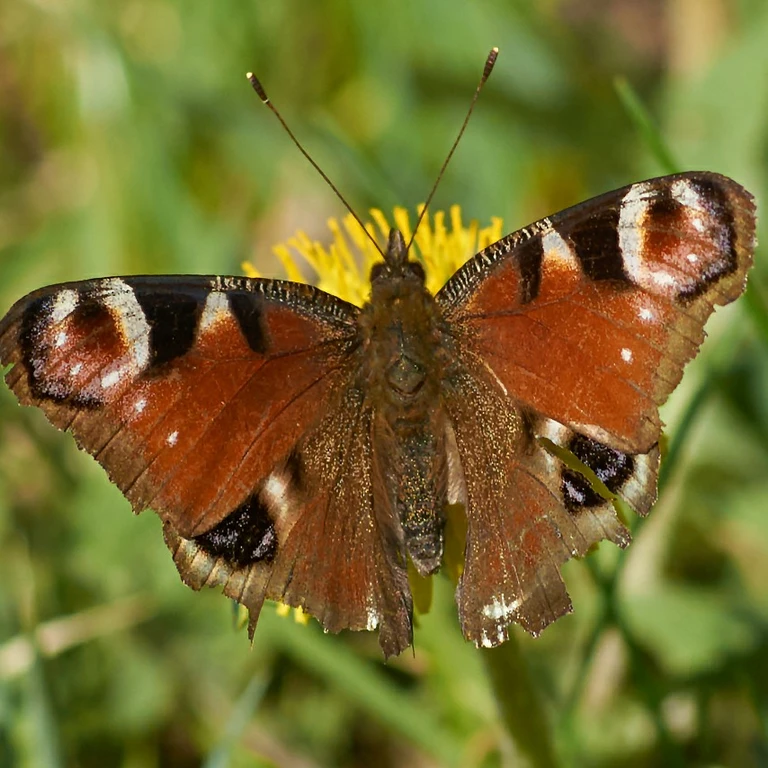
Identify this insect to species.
Aglais io
